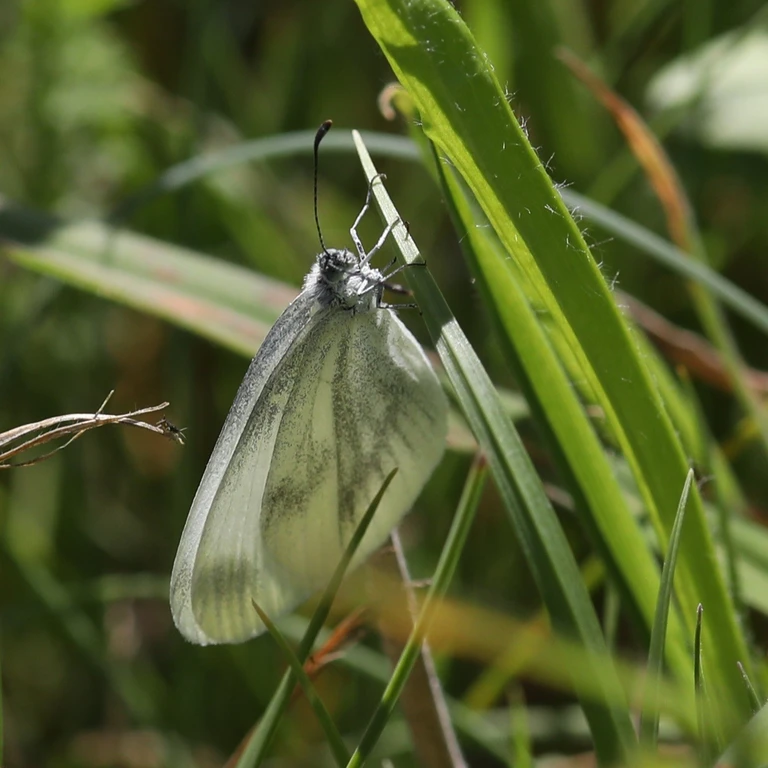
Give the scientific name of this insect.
Leptidea sinapis/juvernica
